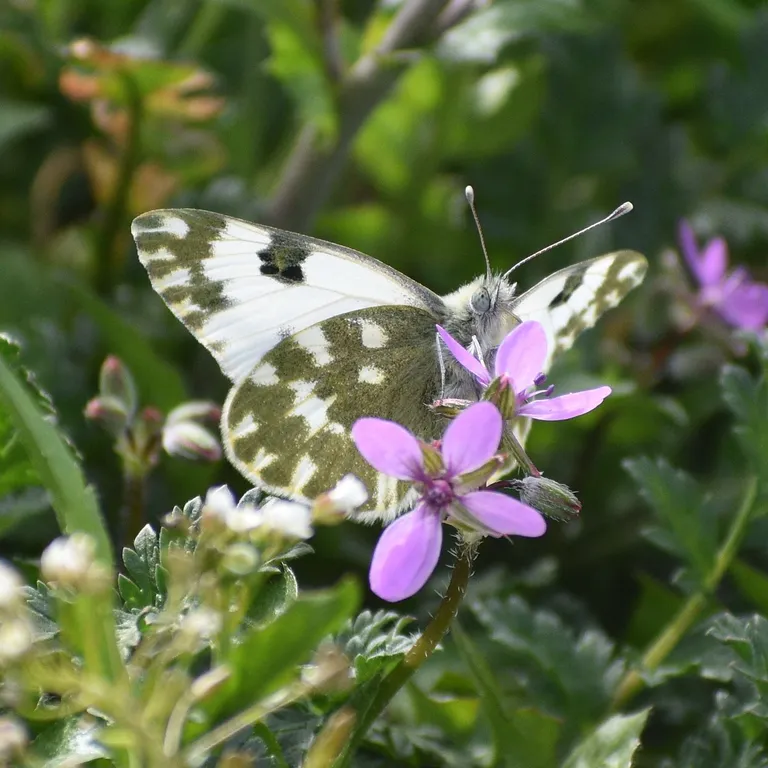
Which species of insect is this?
Pontia edusa
